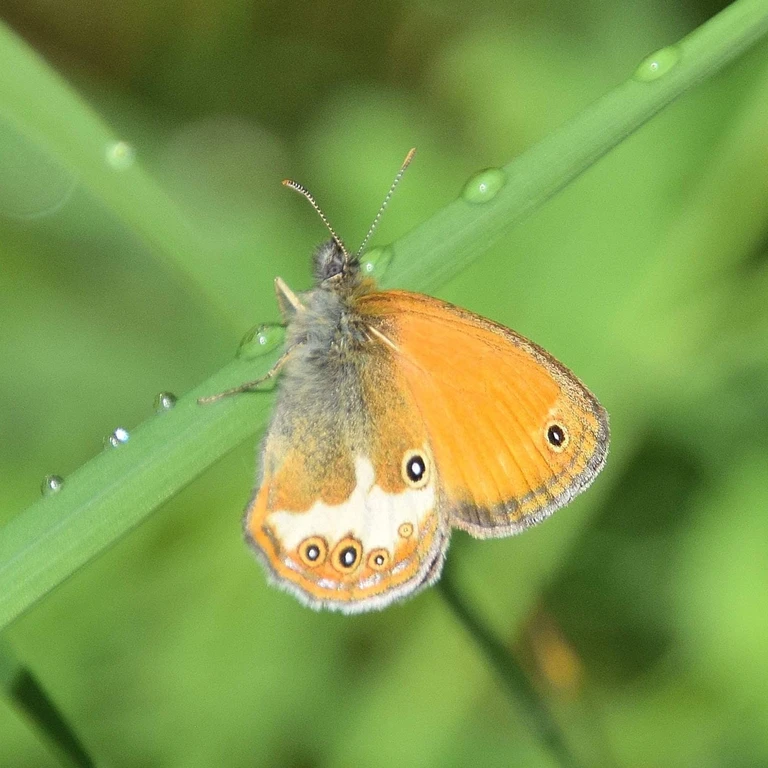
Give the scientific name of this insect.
Coenonympha arcania
